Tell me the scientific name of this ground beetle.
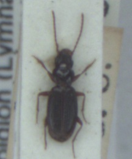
Bembidion nigropiceum
